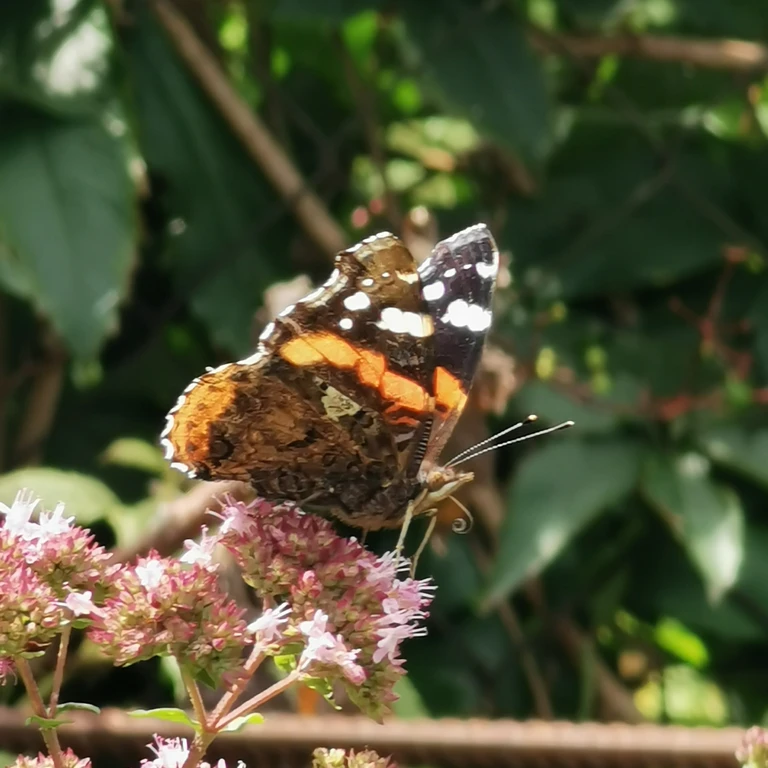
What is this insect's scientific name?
Vanessa atalanta
